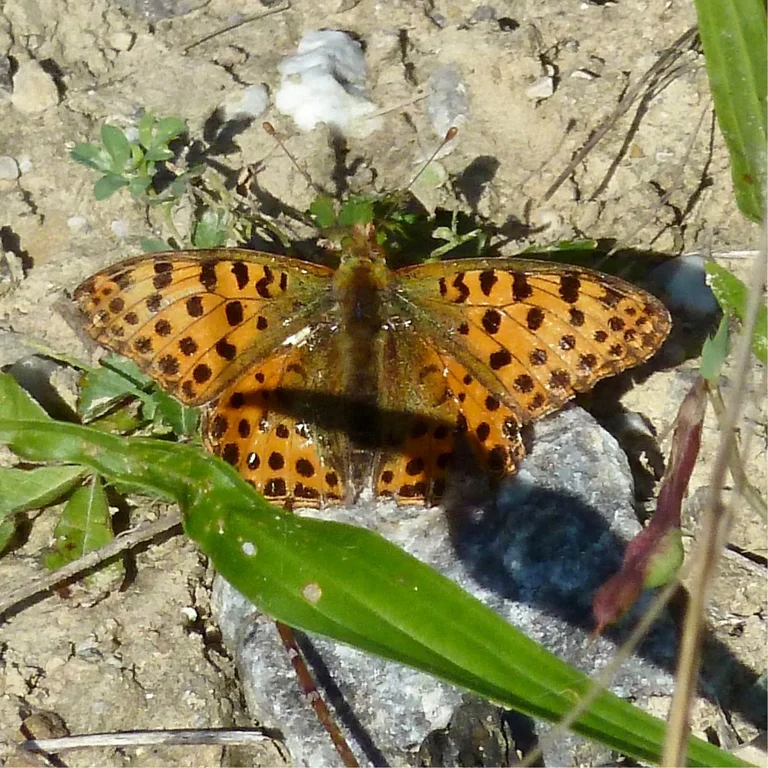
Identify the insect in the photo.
Issoria lathonia
